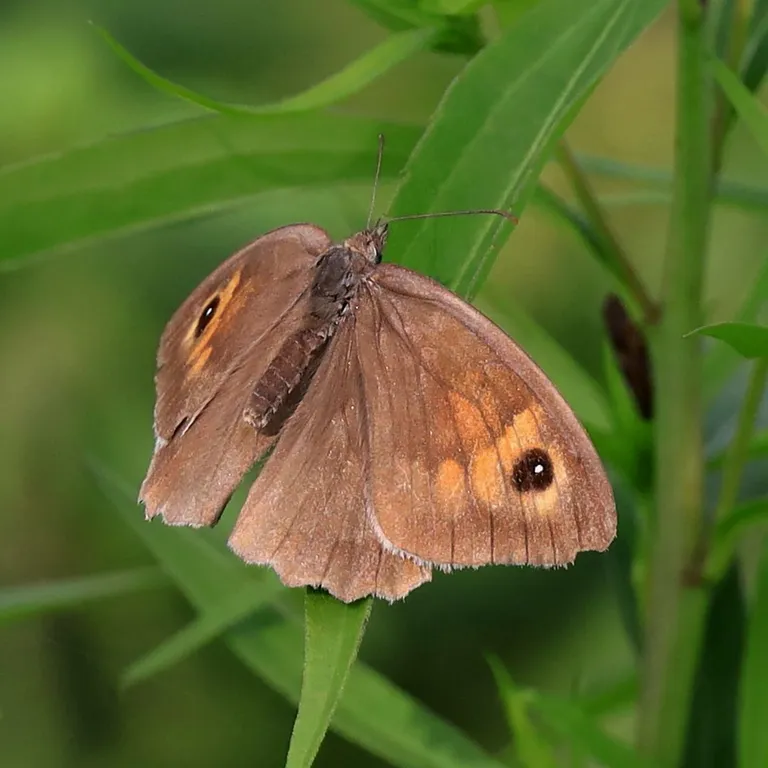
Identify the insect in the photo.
Maniola jurtina
